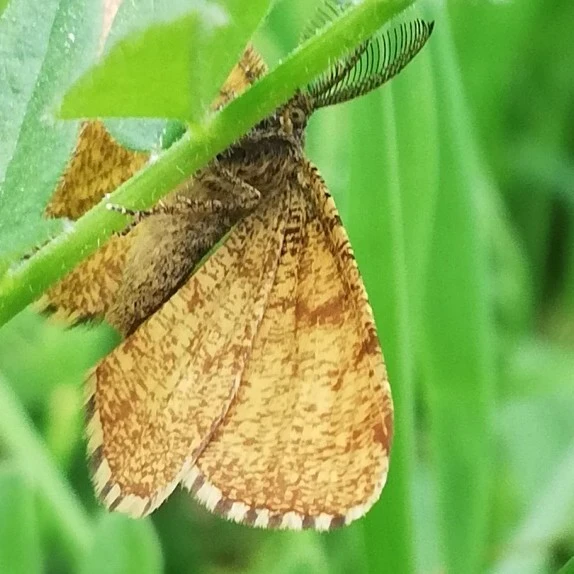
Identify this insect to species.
Ematurga atomaria
